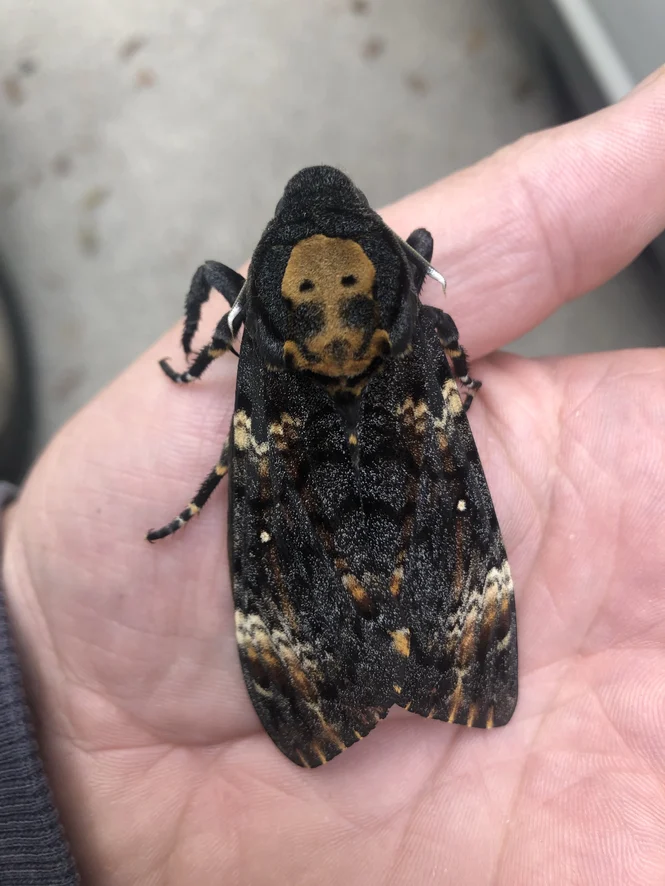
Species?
Acherontia atropos
